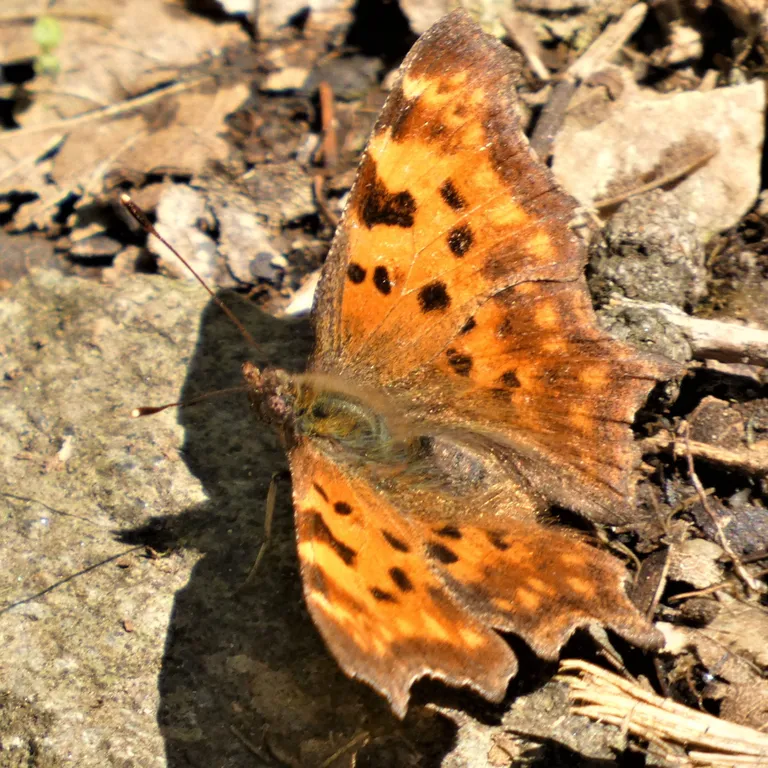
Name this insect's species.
Polygonia c-album
